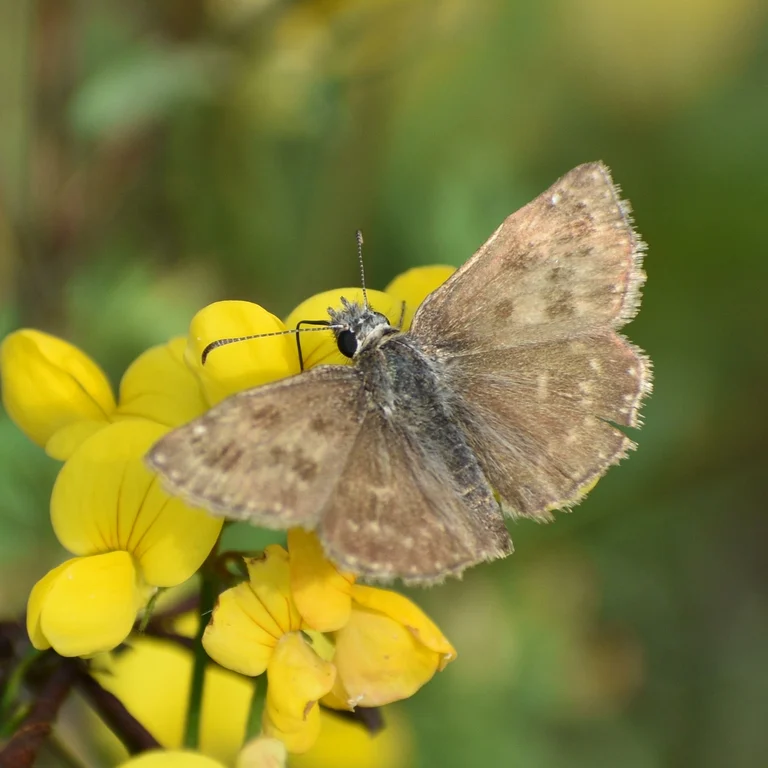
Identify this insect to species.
Erynnis tages
